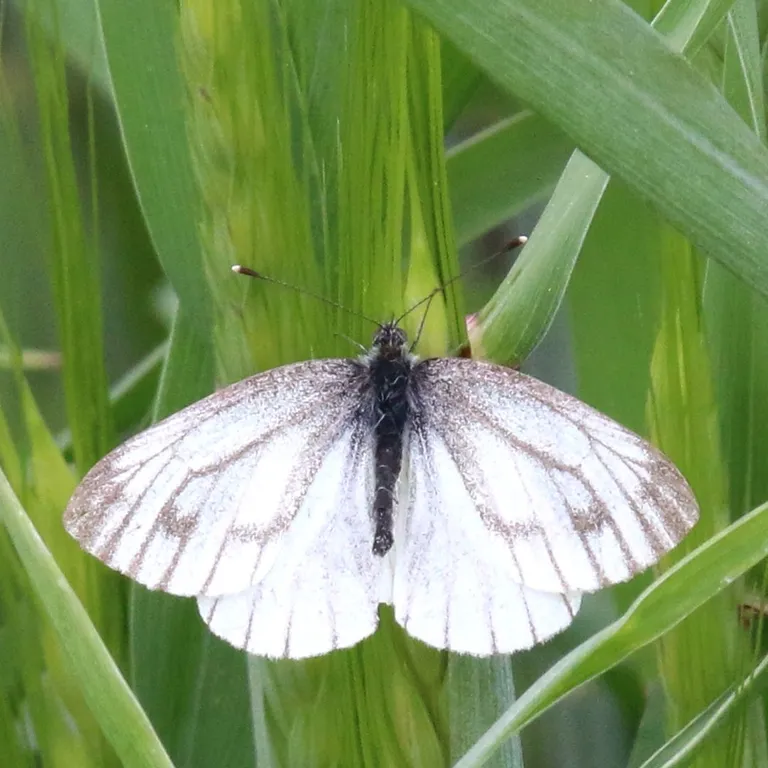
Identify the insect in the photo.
Pieris napi
